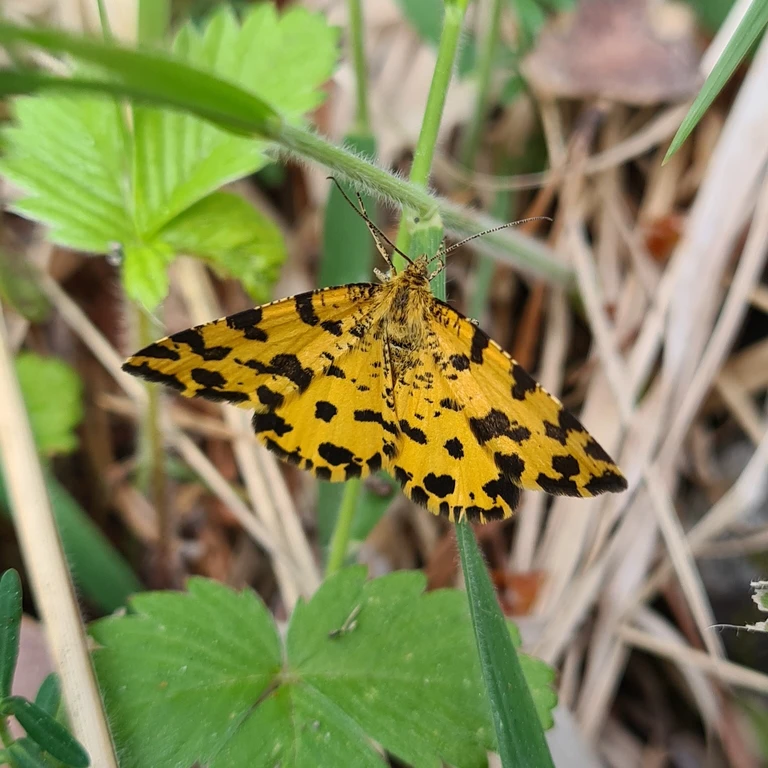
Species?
Pseudopanthera macularia
